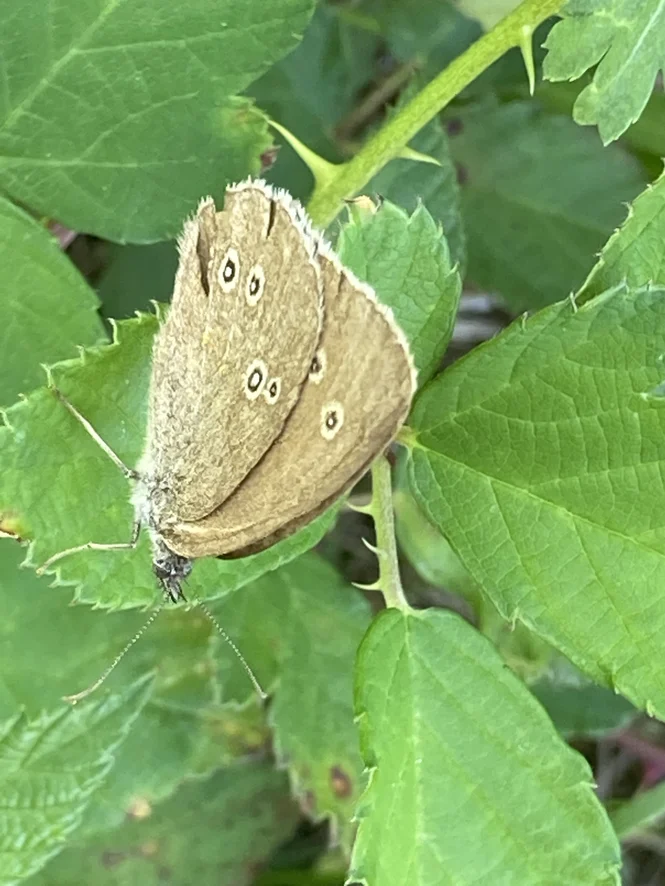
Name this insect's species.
Aphantopus hyperantus
